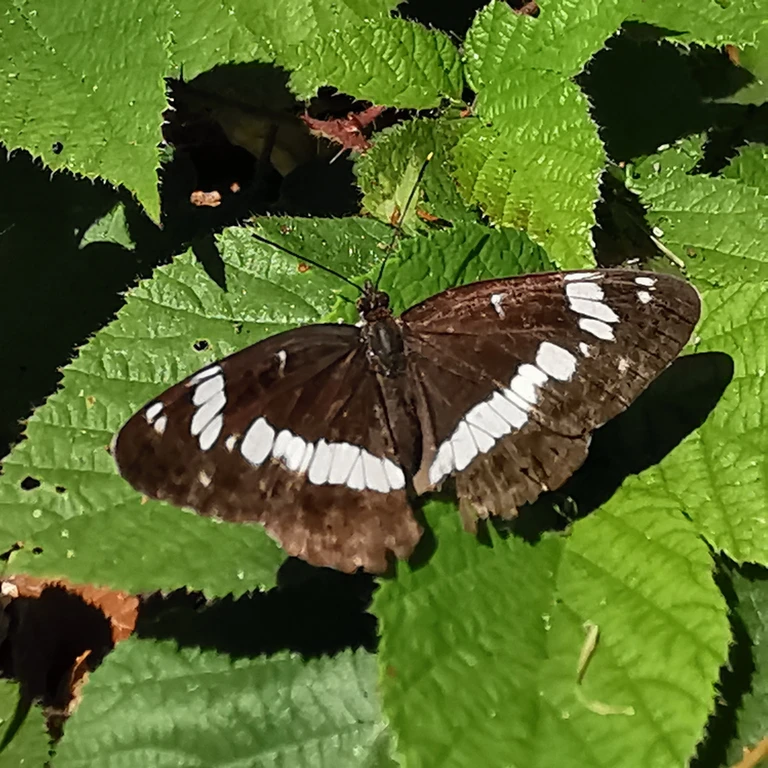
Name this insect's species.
Limenitis camilla (also Ladoga camilla)
